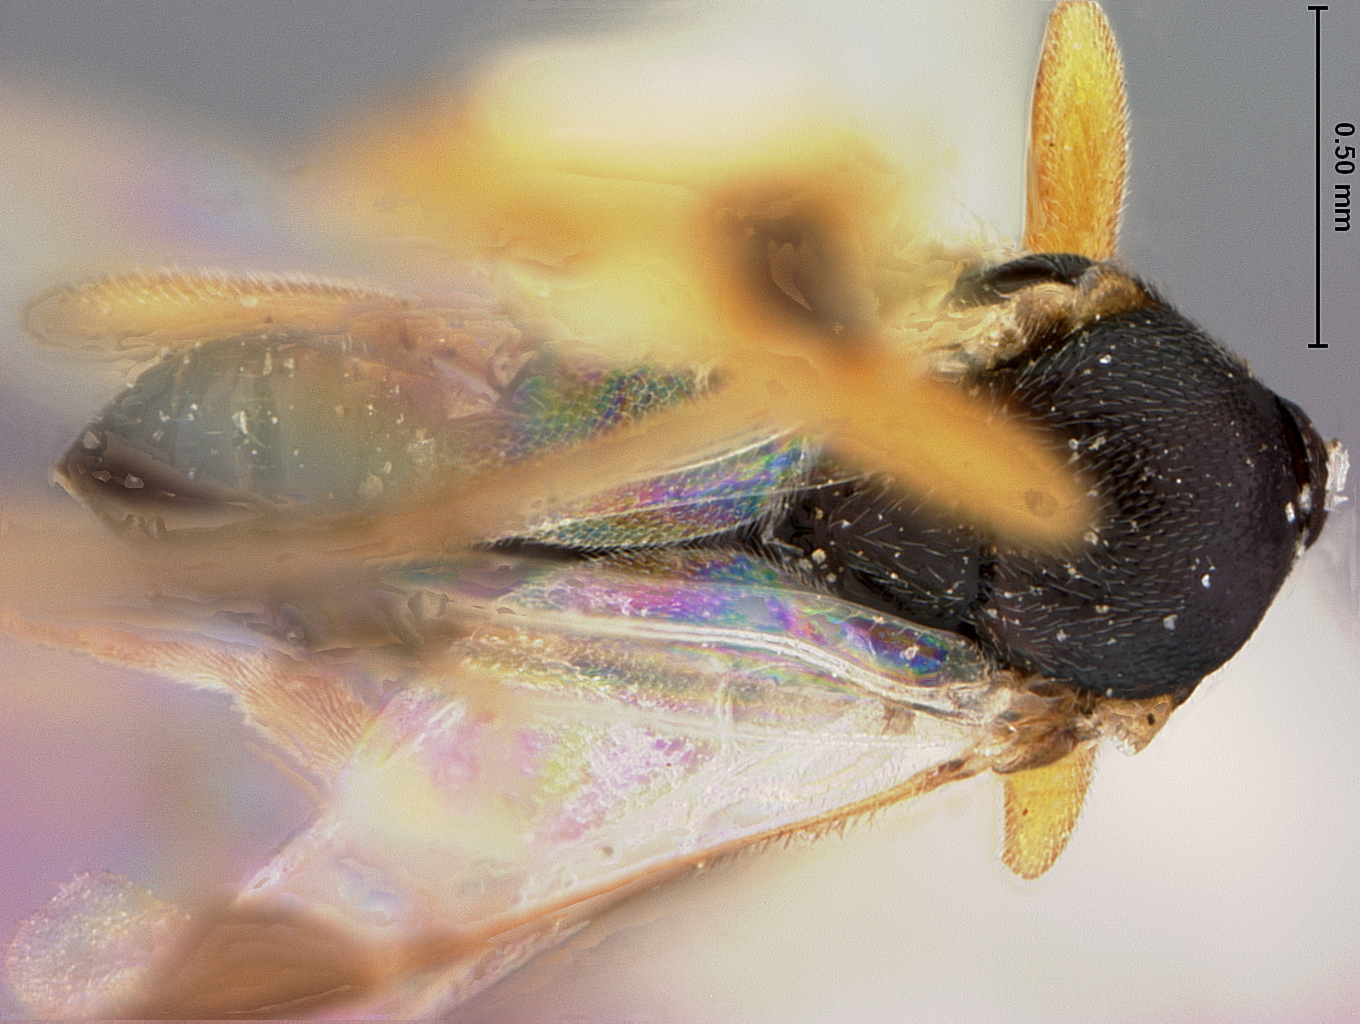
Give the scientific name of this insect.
Apanteles charadrae
